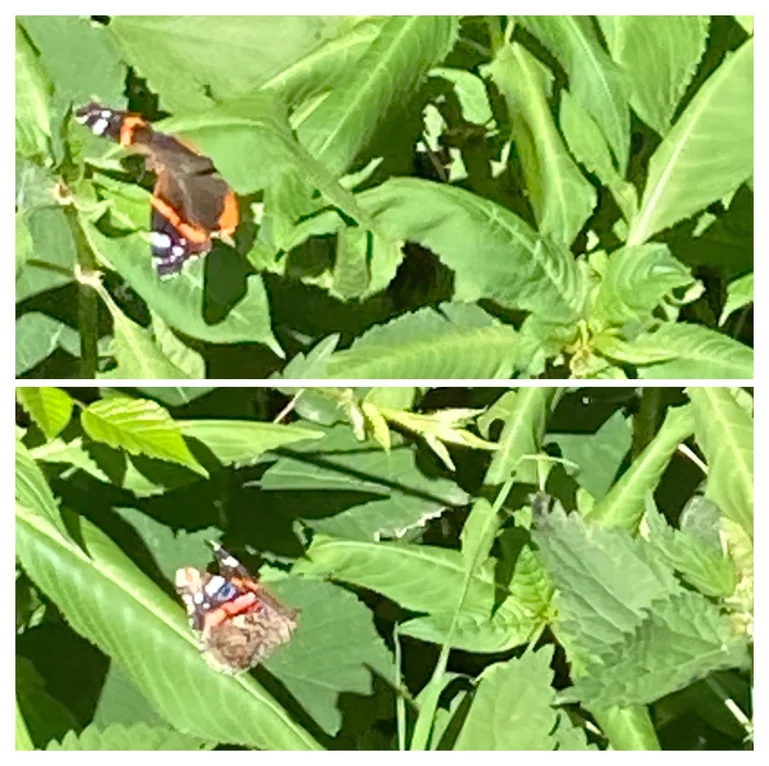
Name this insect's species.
Vanessa atalanta
